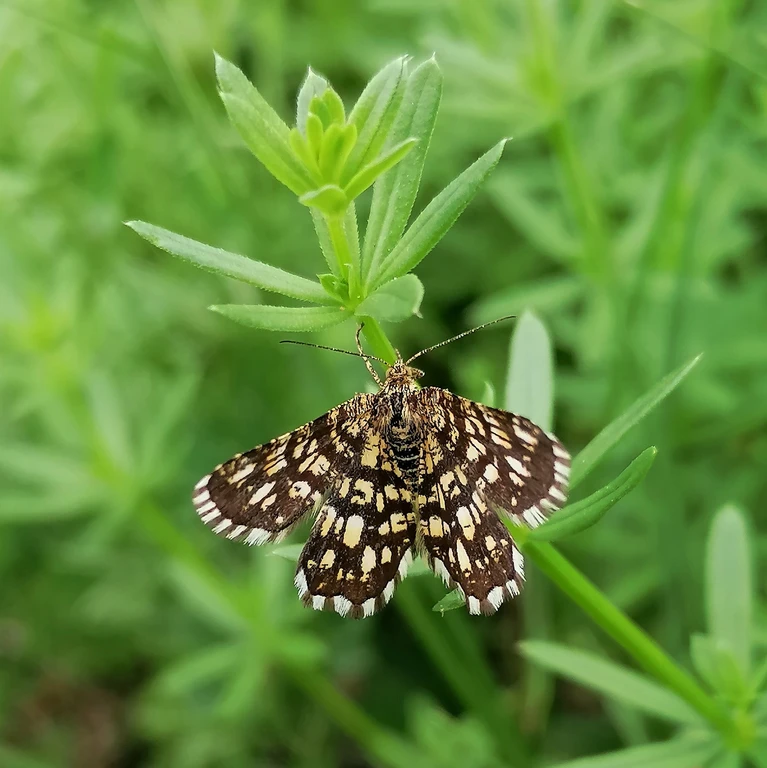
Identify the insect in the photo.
Chiasmia clathrata
